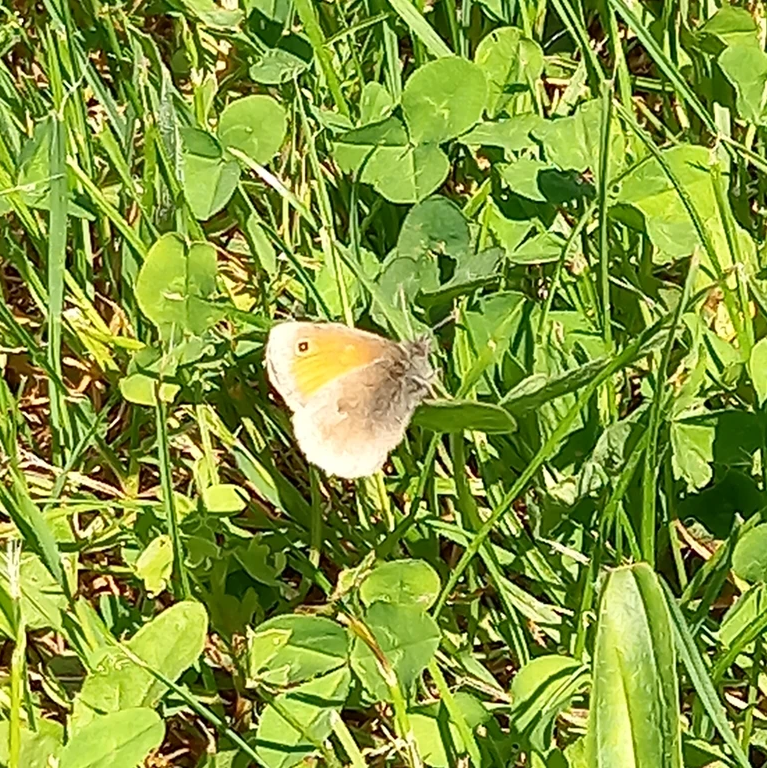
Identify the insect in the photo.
Coenonympha pamphilus
